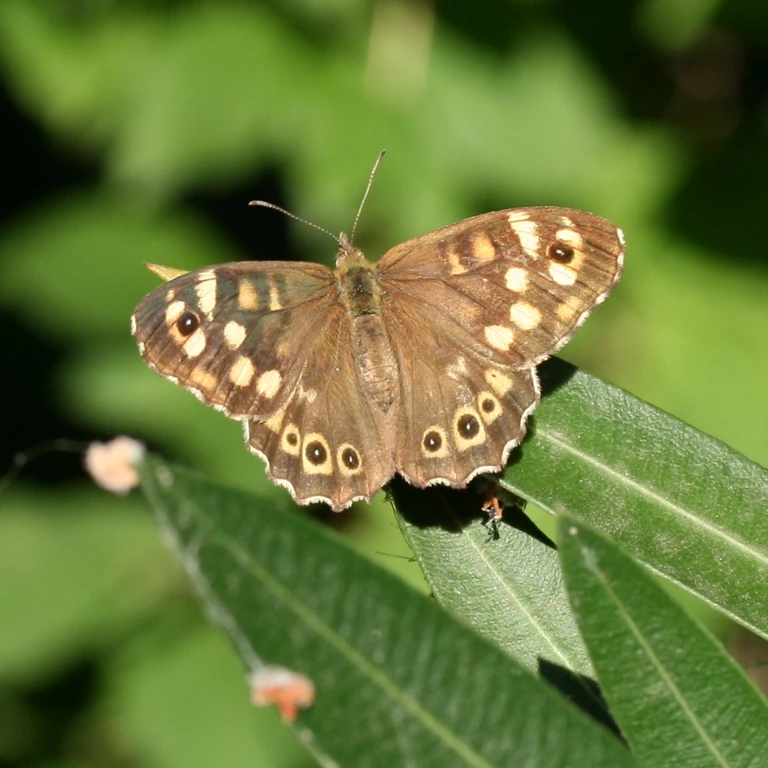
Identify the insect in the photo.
Pararge aegeria
